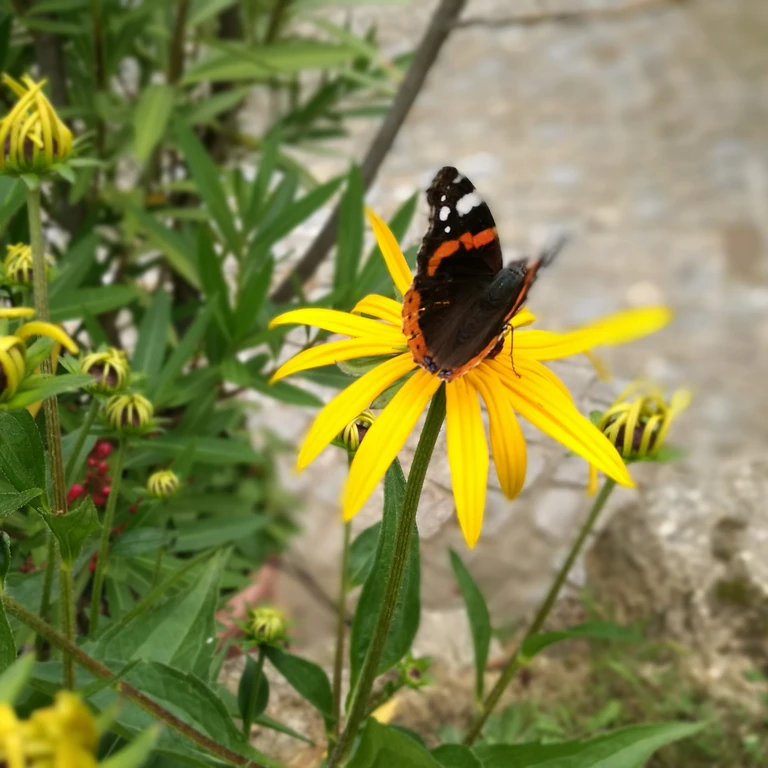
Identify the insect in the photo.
Vanessa atalanta
